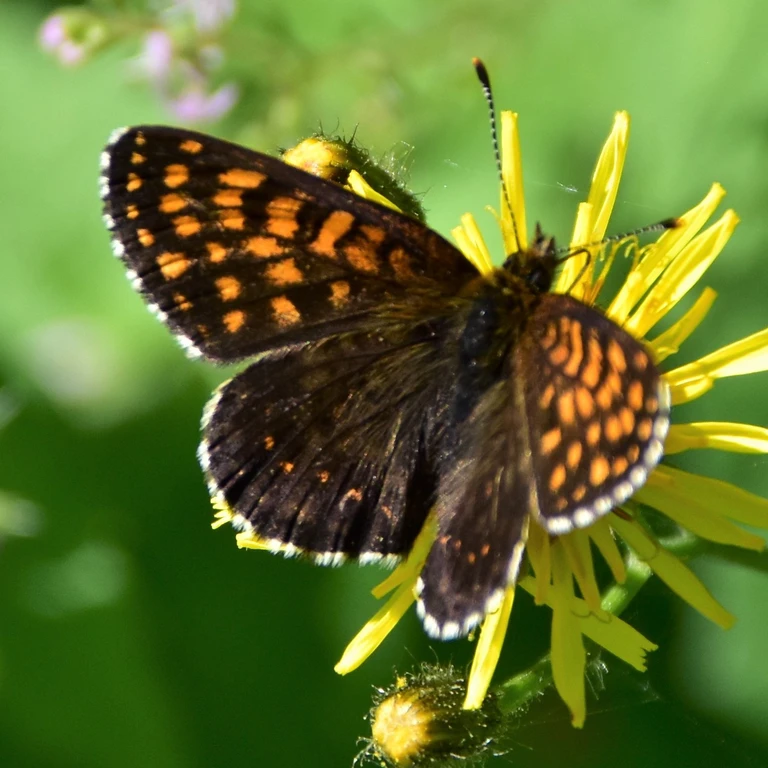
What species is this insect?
Melitaea diamina
